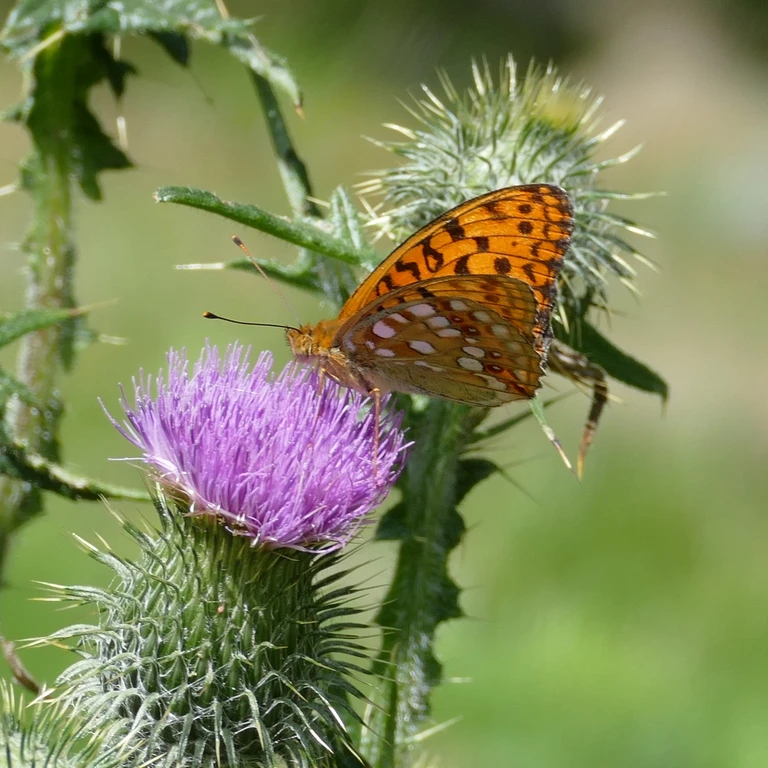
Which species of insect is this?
Fabriciana adippe
